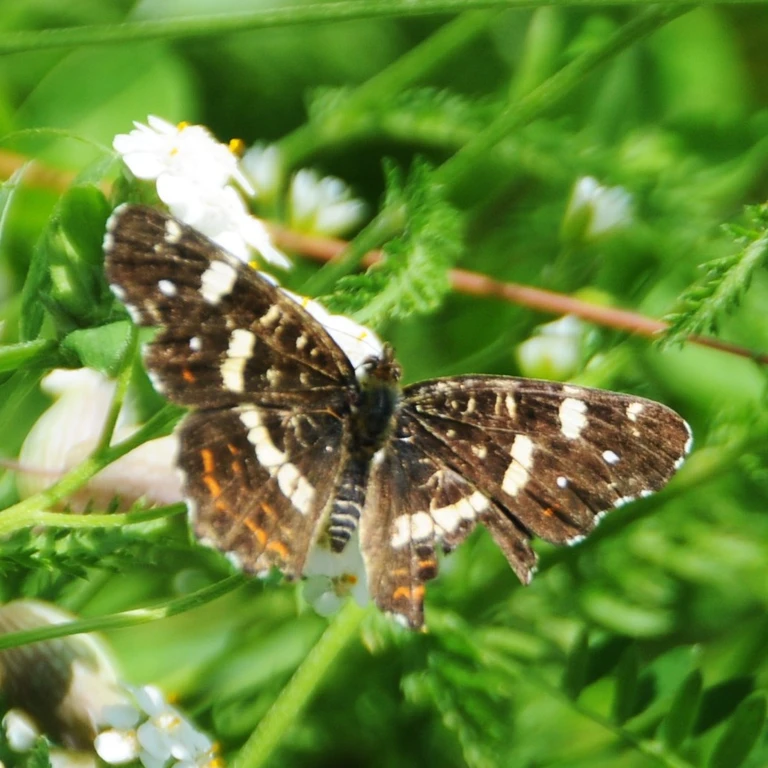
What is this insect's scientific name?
Araschnia levana
